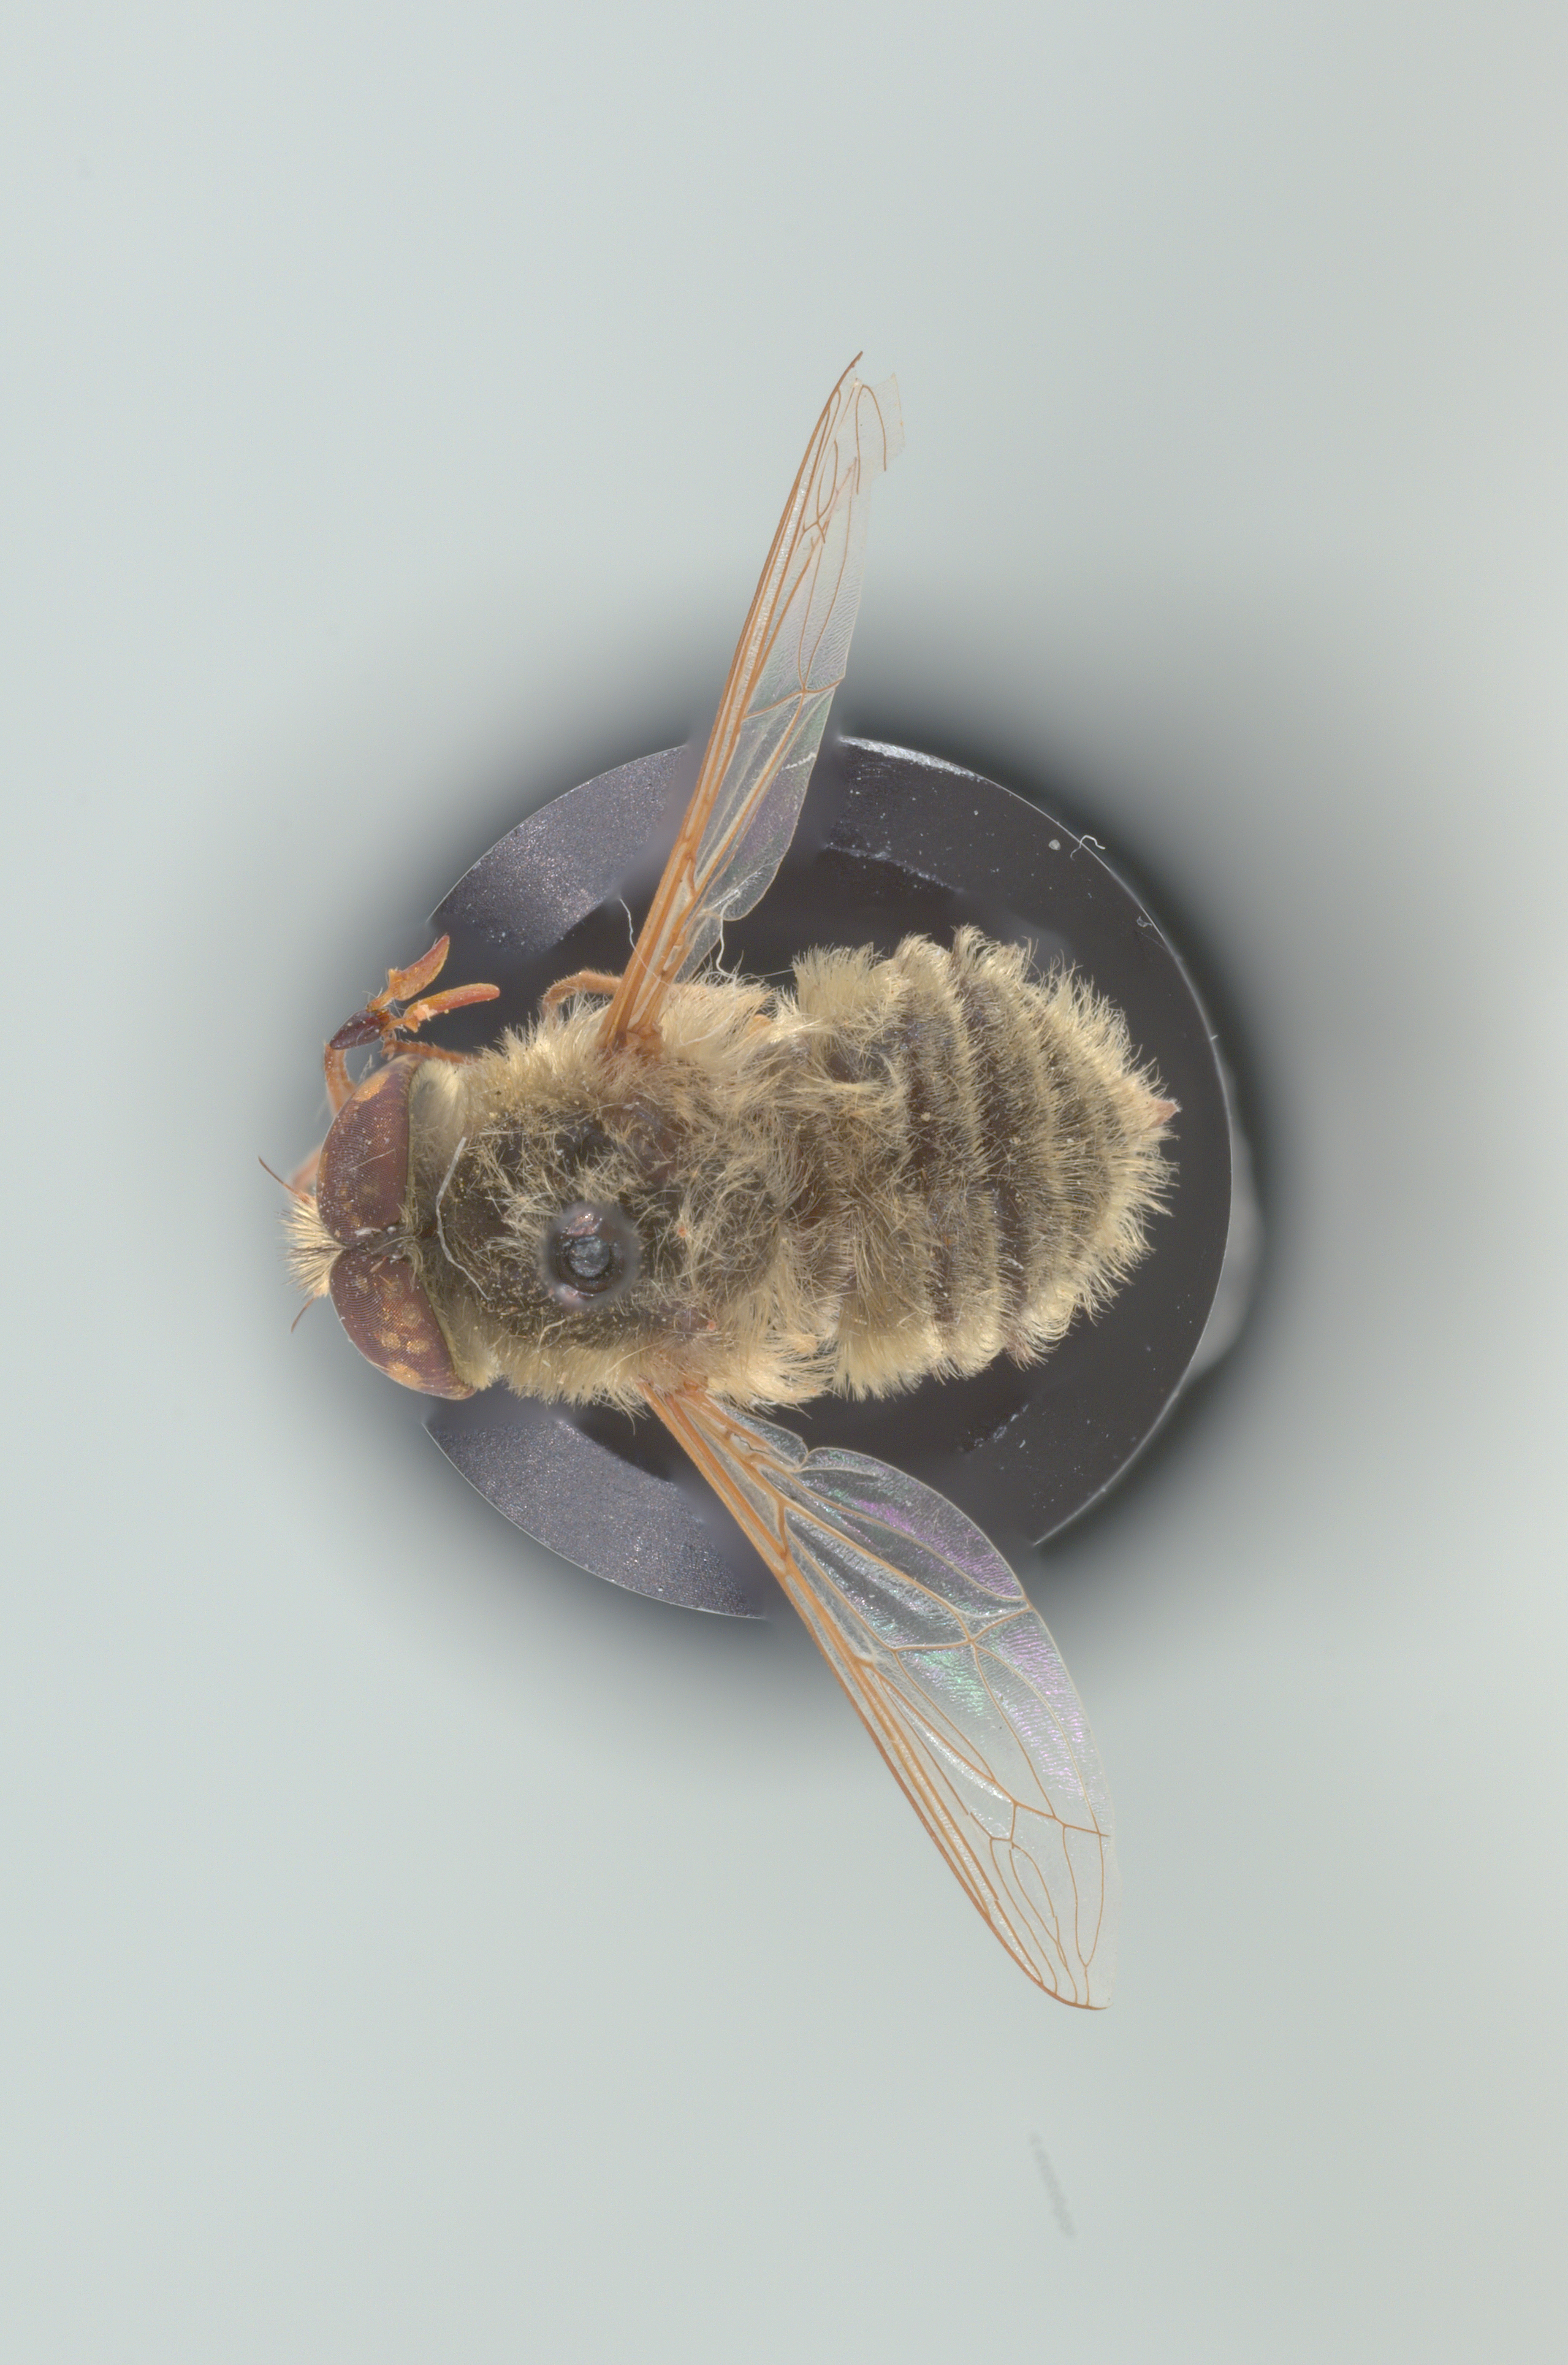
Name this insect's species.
Neorhynchocephalus sackenii
